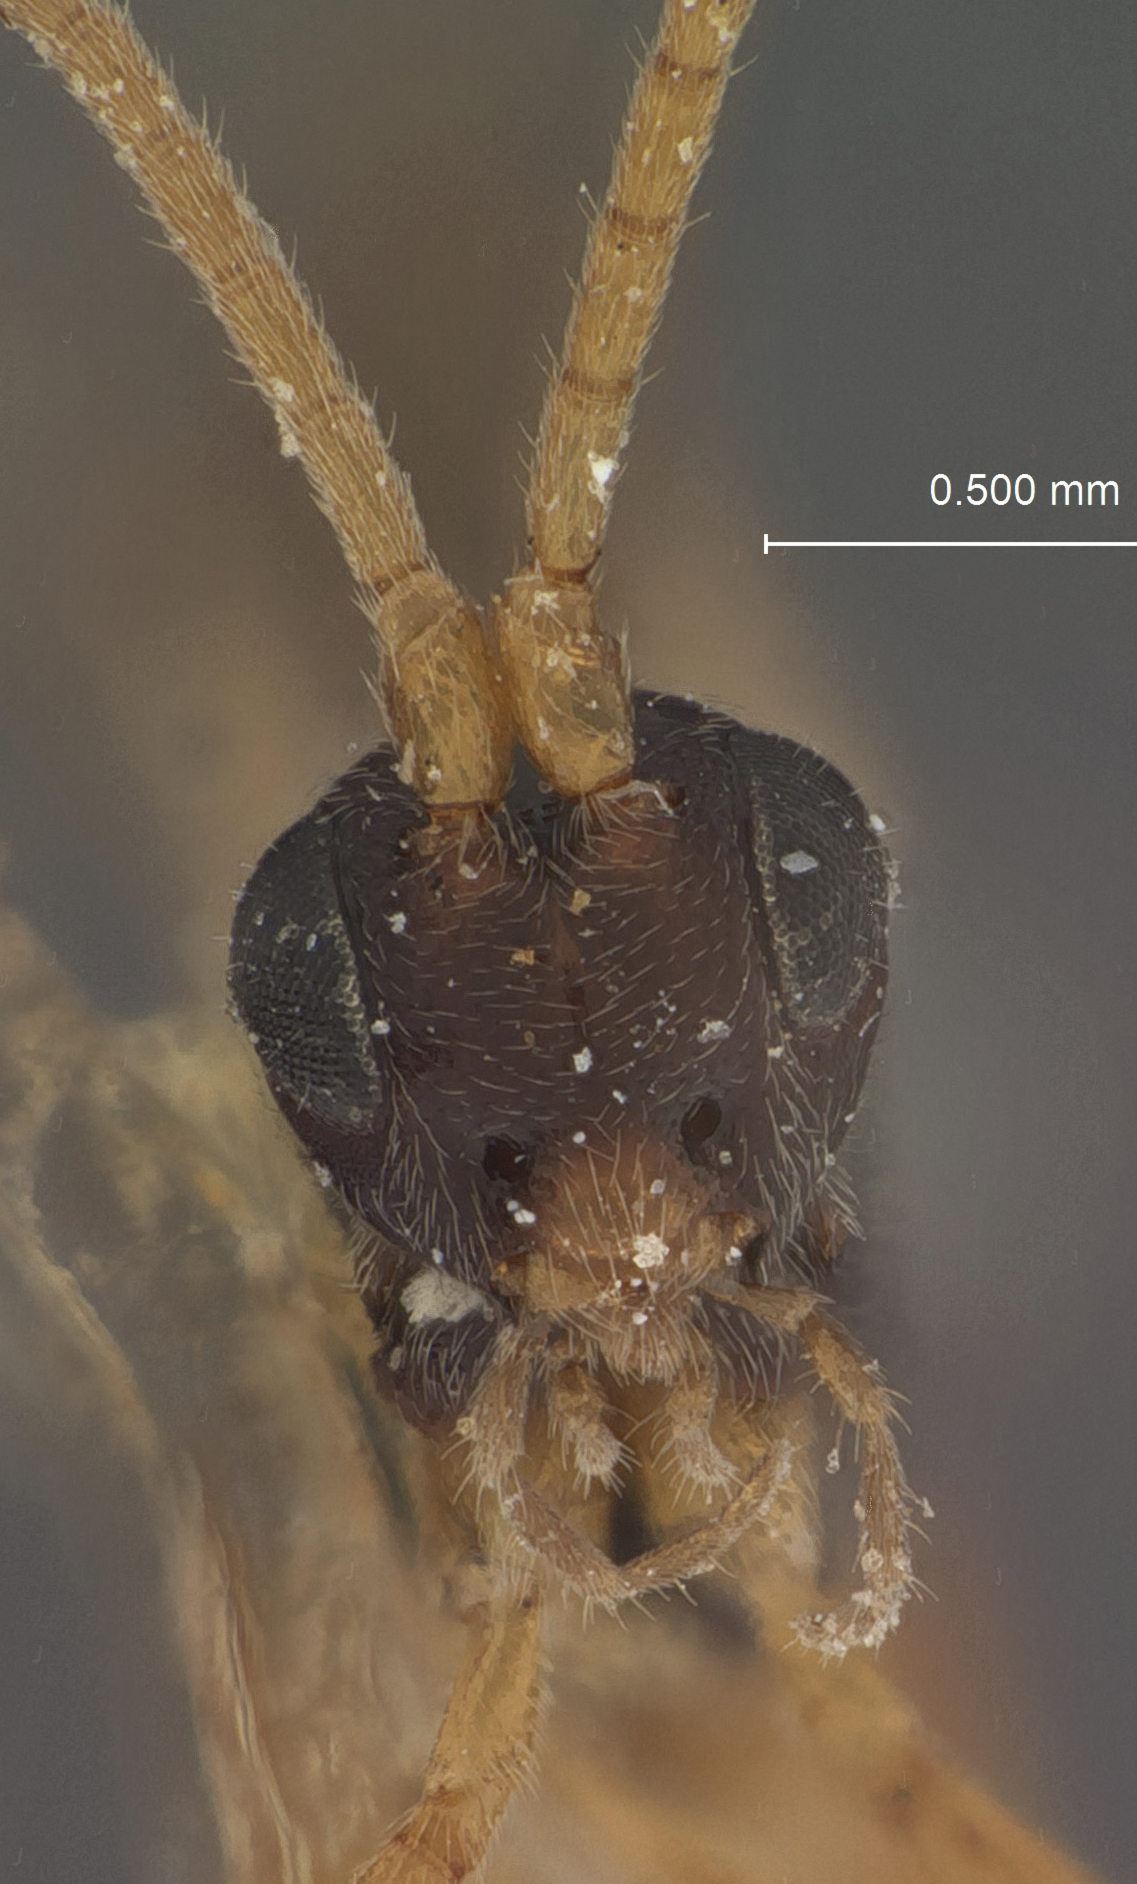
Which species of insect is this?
Orgilus tersus
